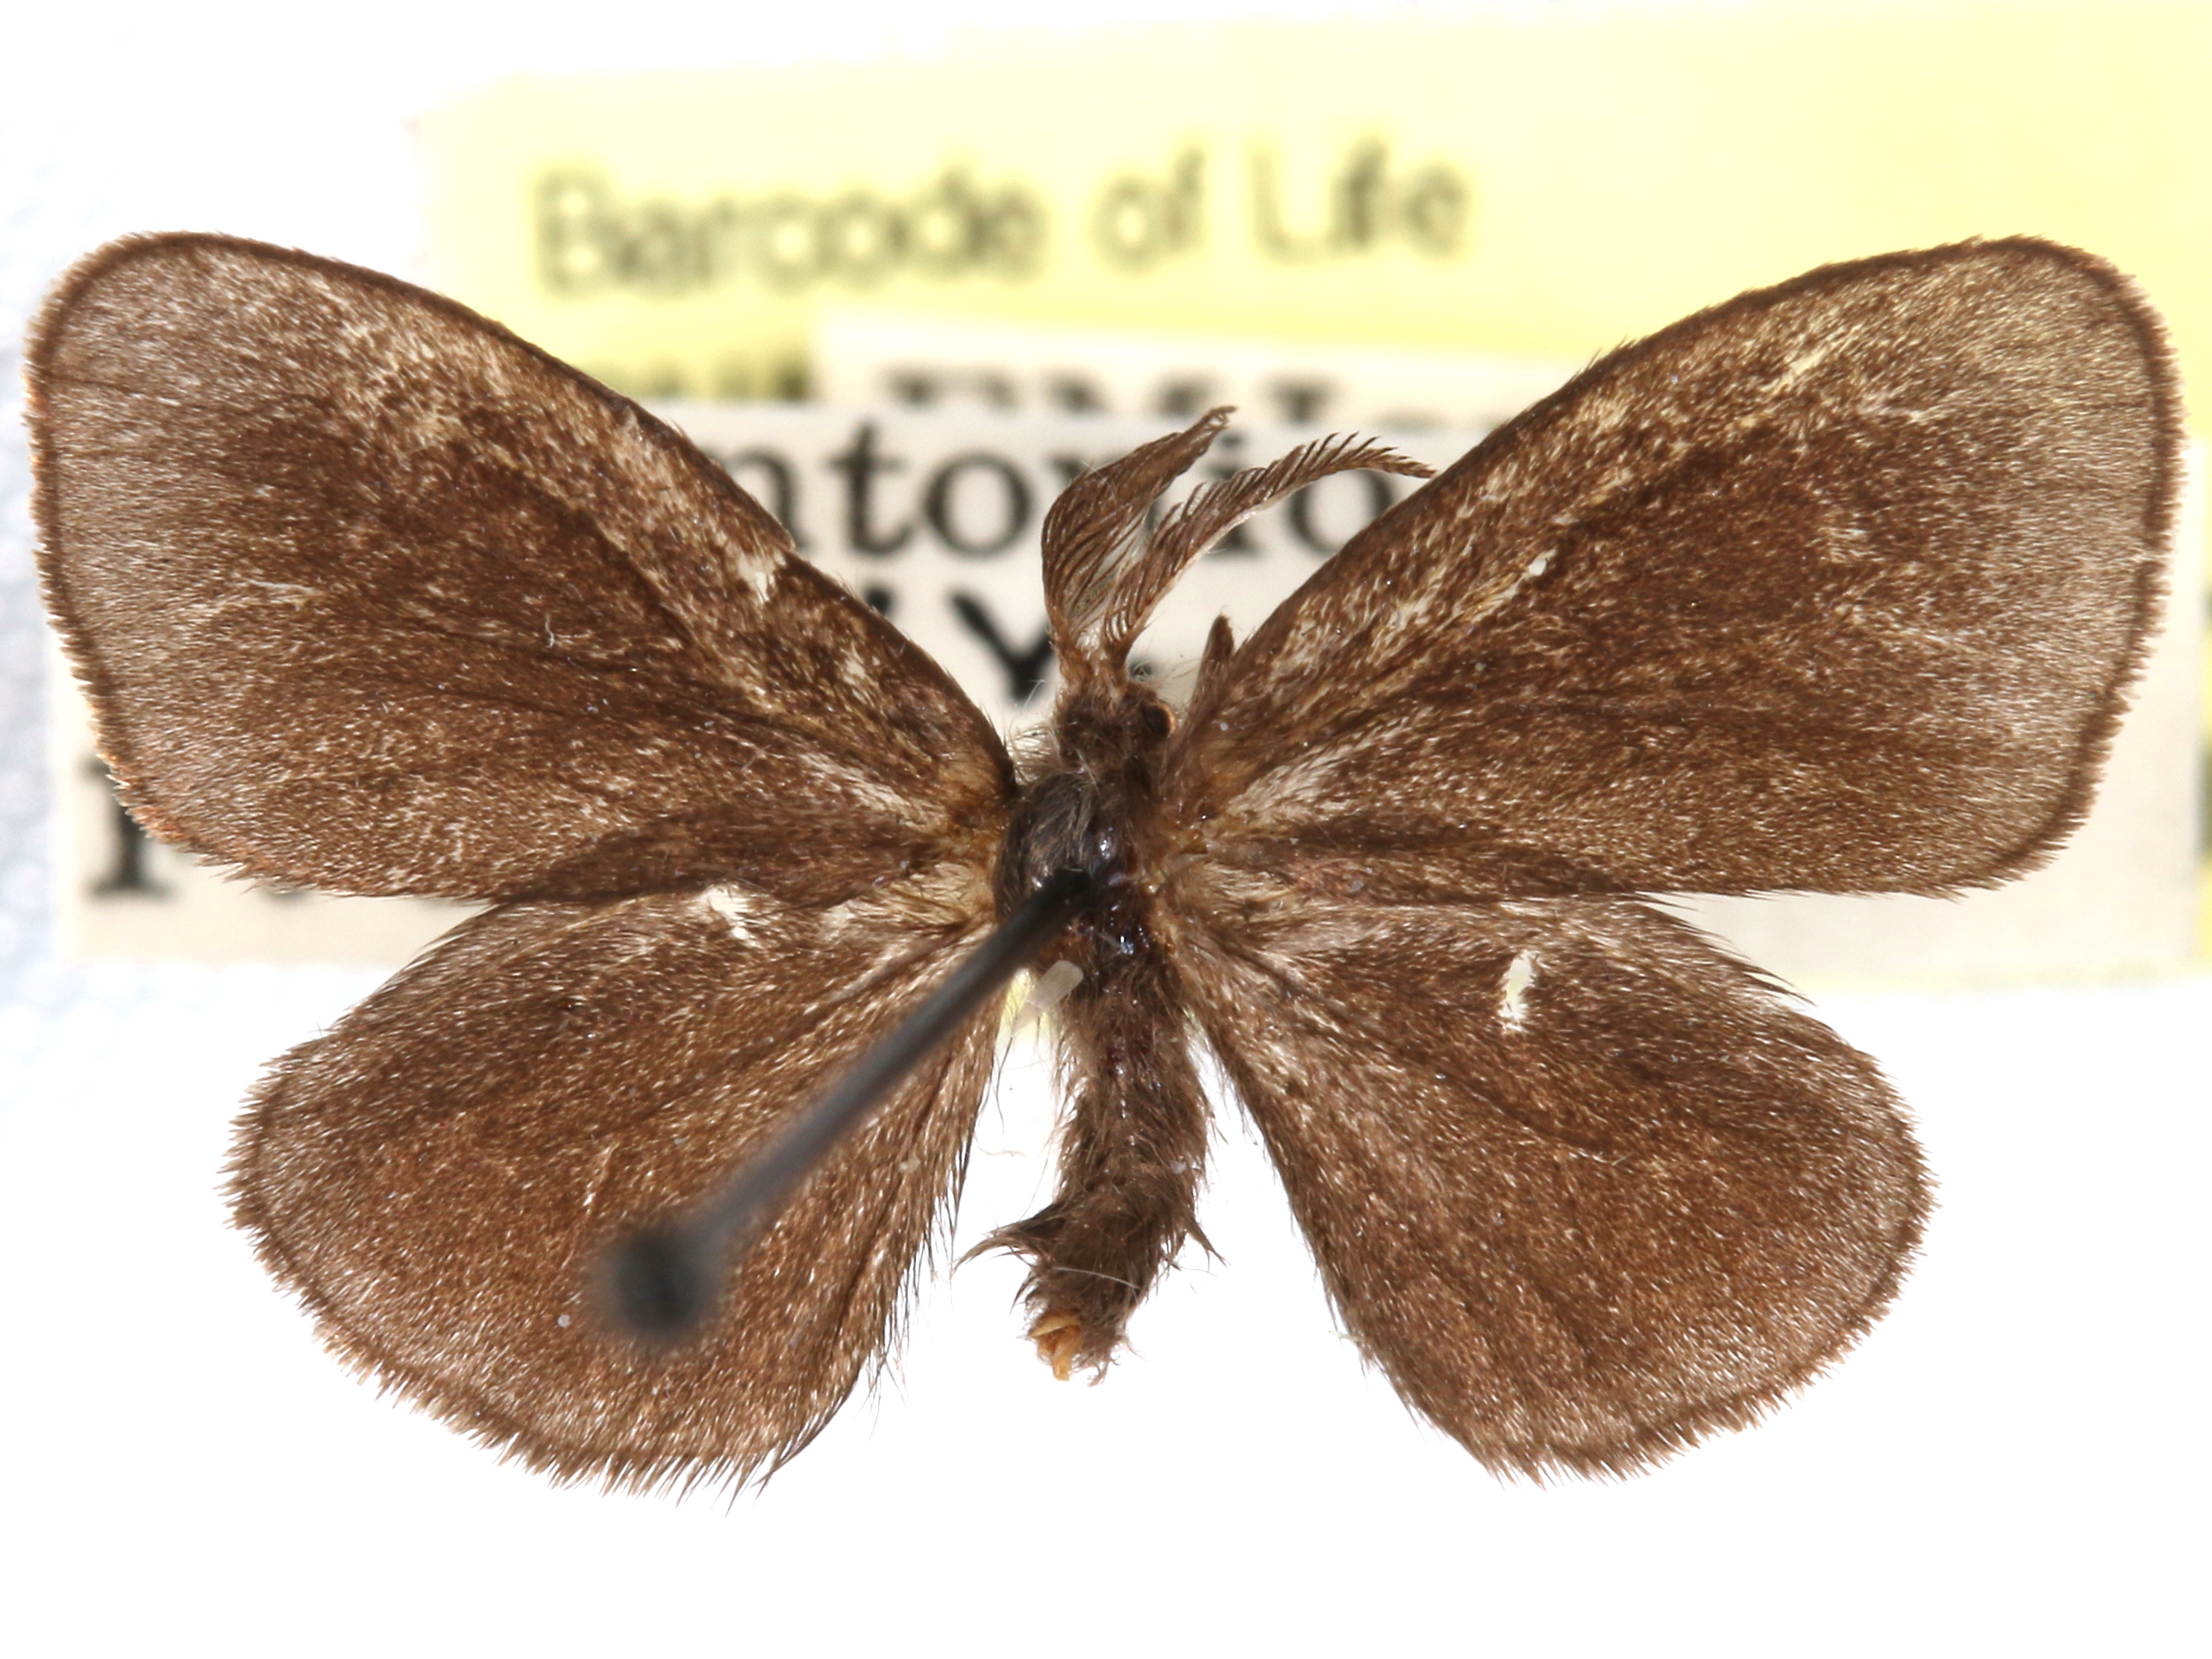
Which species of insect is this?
Astala confederata
